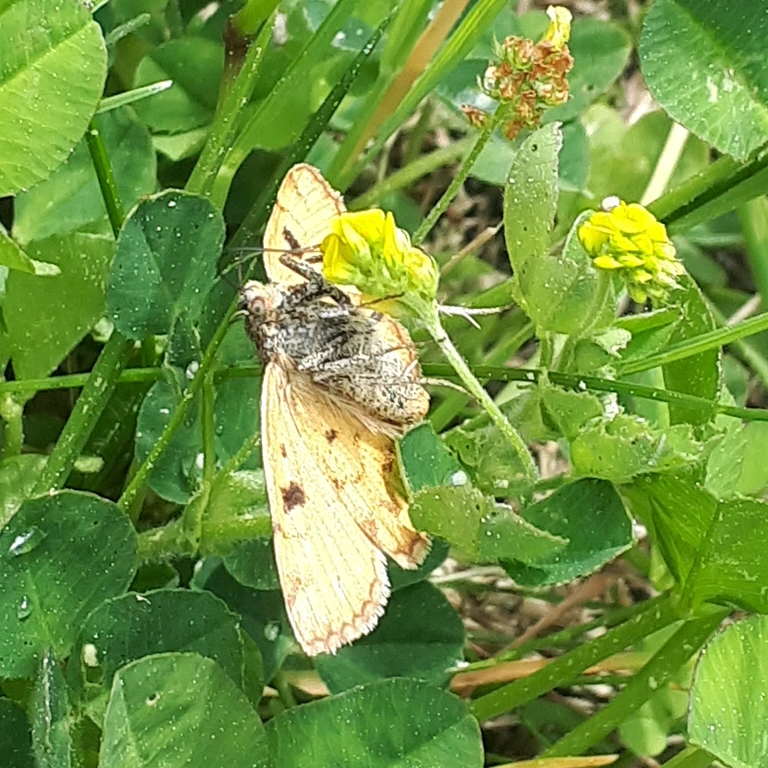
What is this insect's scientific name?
Euclidia glyphica
